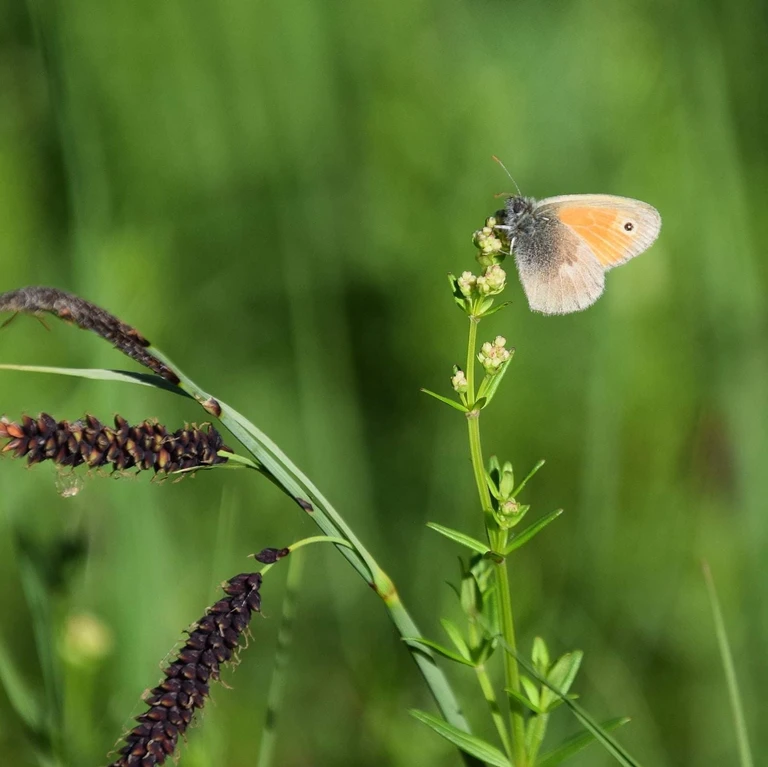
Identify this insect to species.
Coenonympha pamphilus
